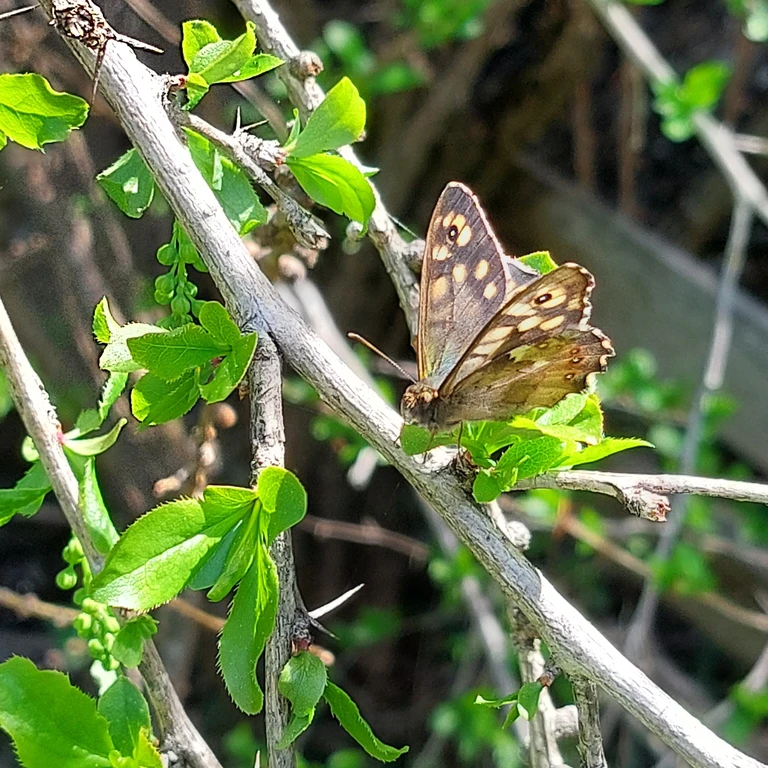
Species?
Pararge aegeria
